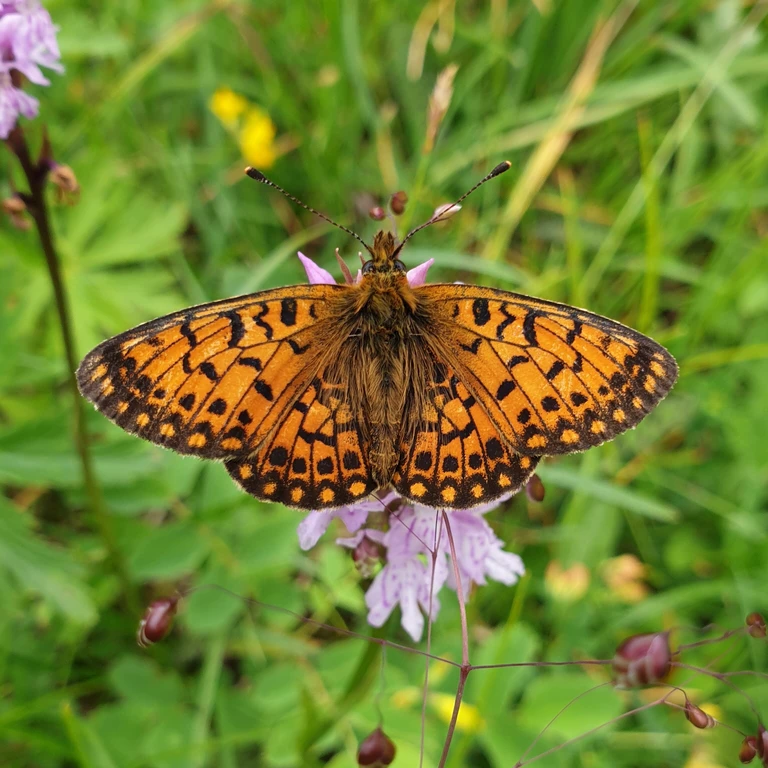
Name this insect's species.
Boloria selene
